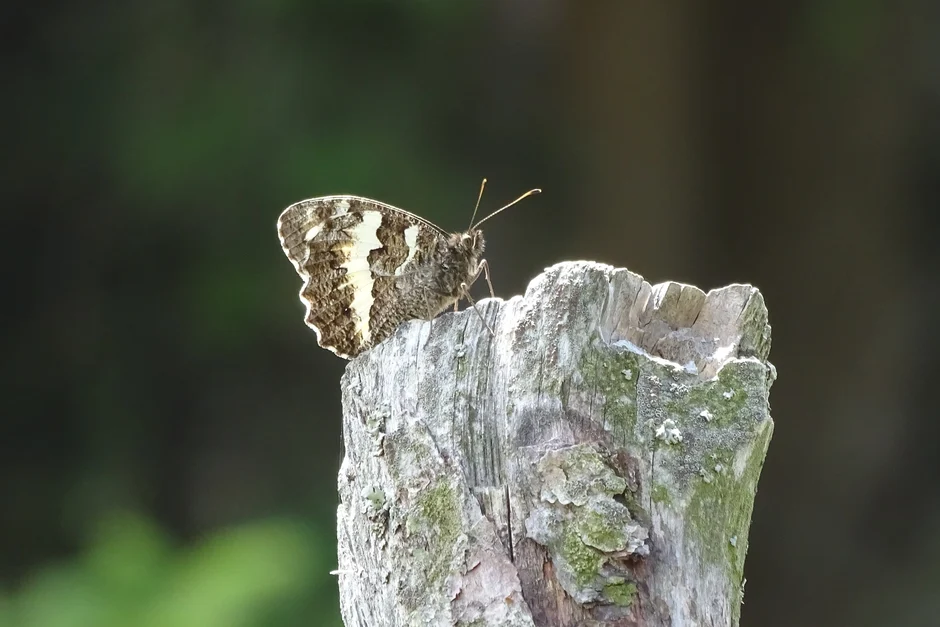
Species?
Brintesia circe
